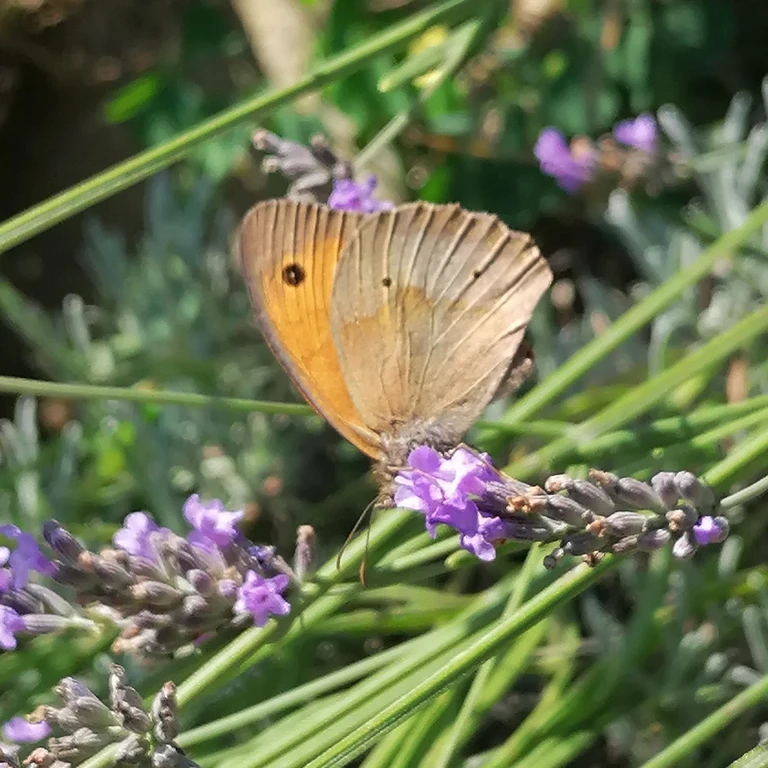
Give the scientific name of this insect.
Maniola jurtina
